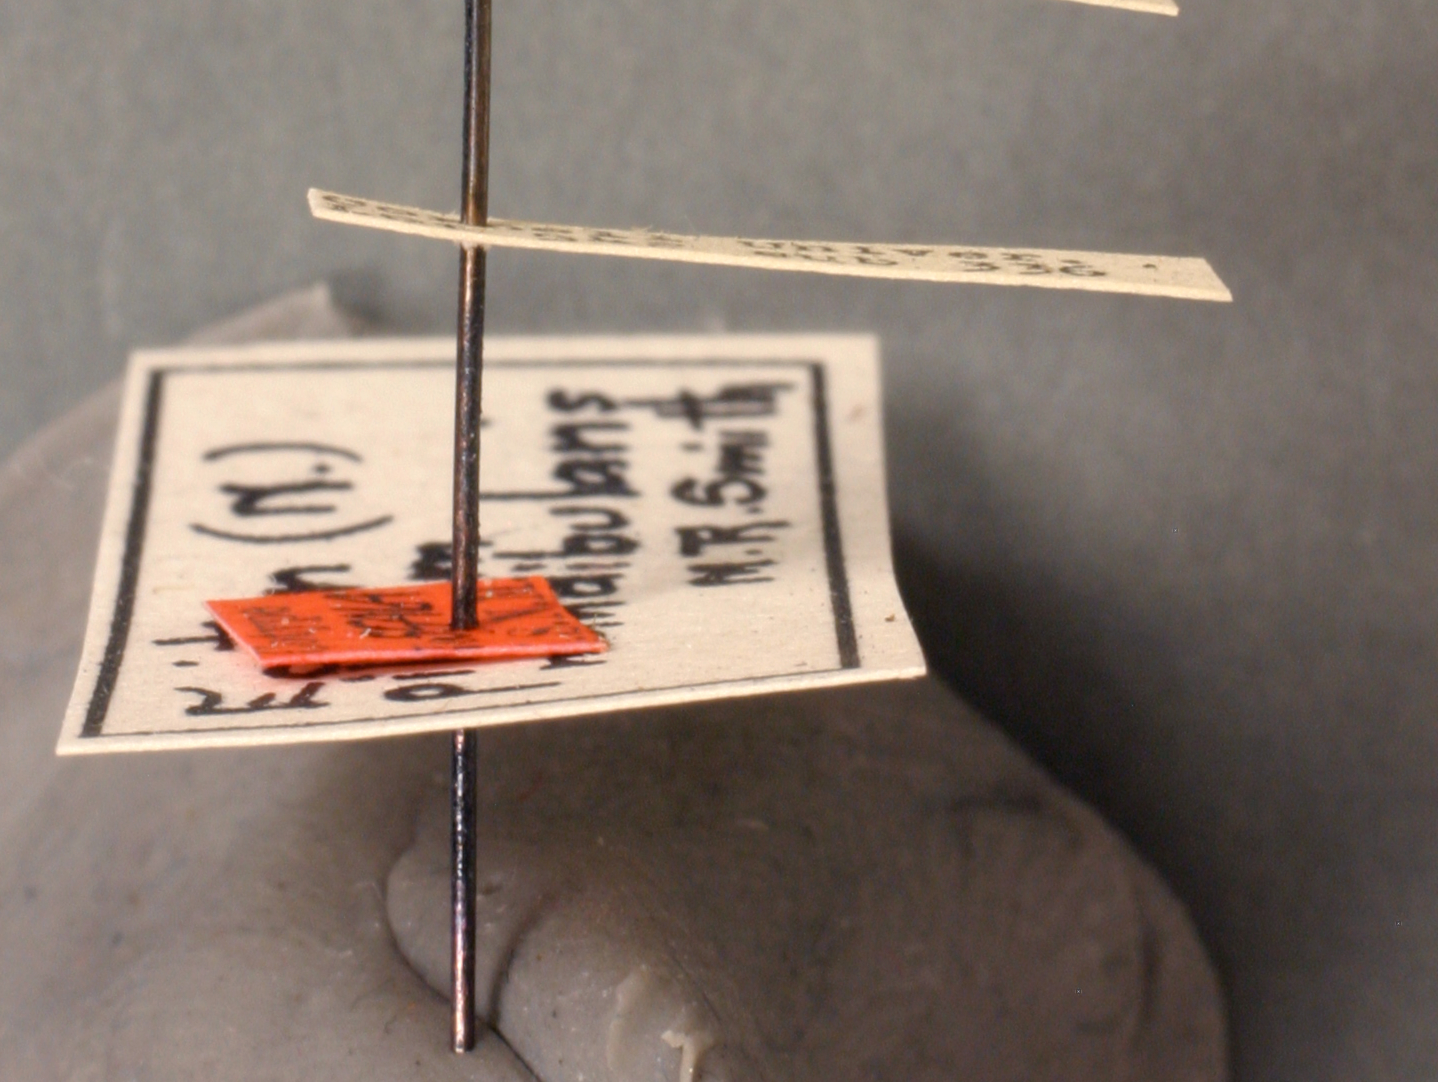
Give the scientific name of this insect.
Eciton pilosum
